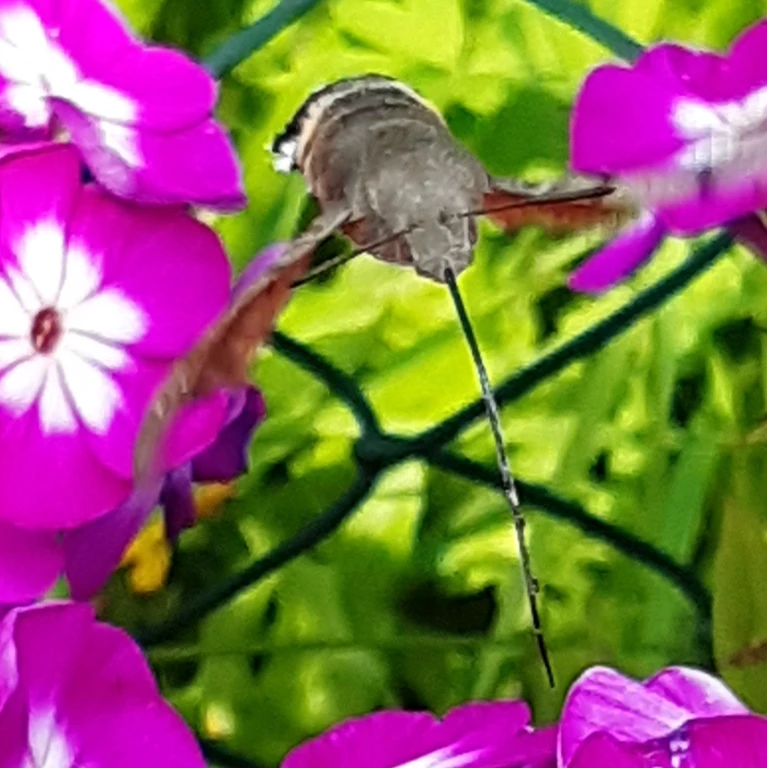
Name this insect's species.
Macroglossum stellatarum
